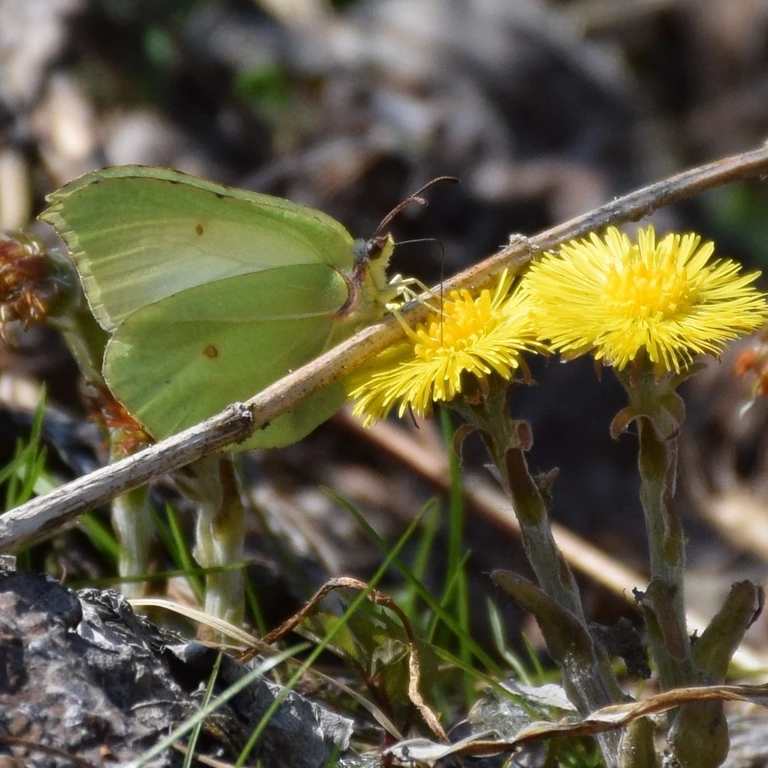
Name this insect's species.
Gonepteryx rhamni
